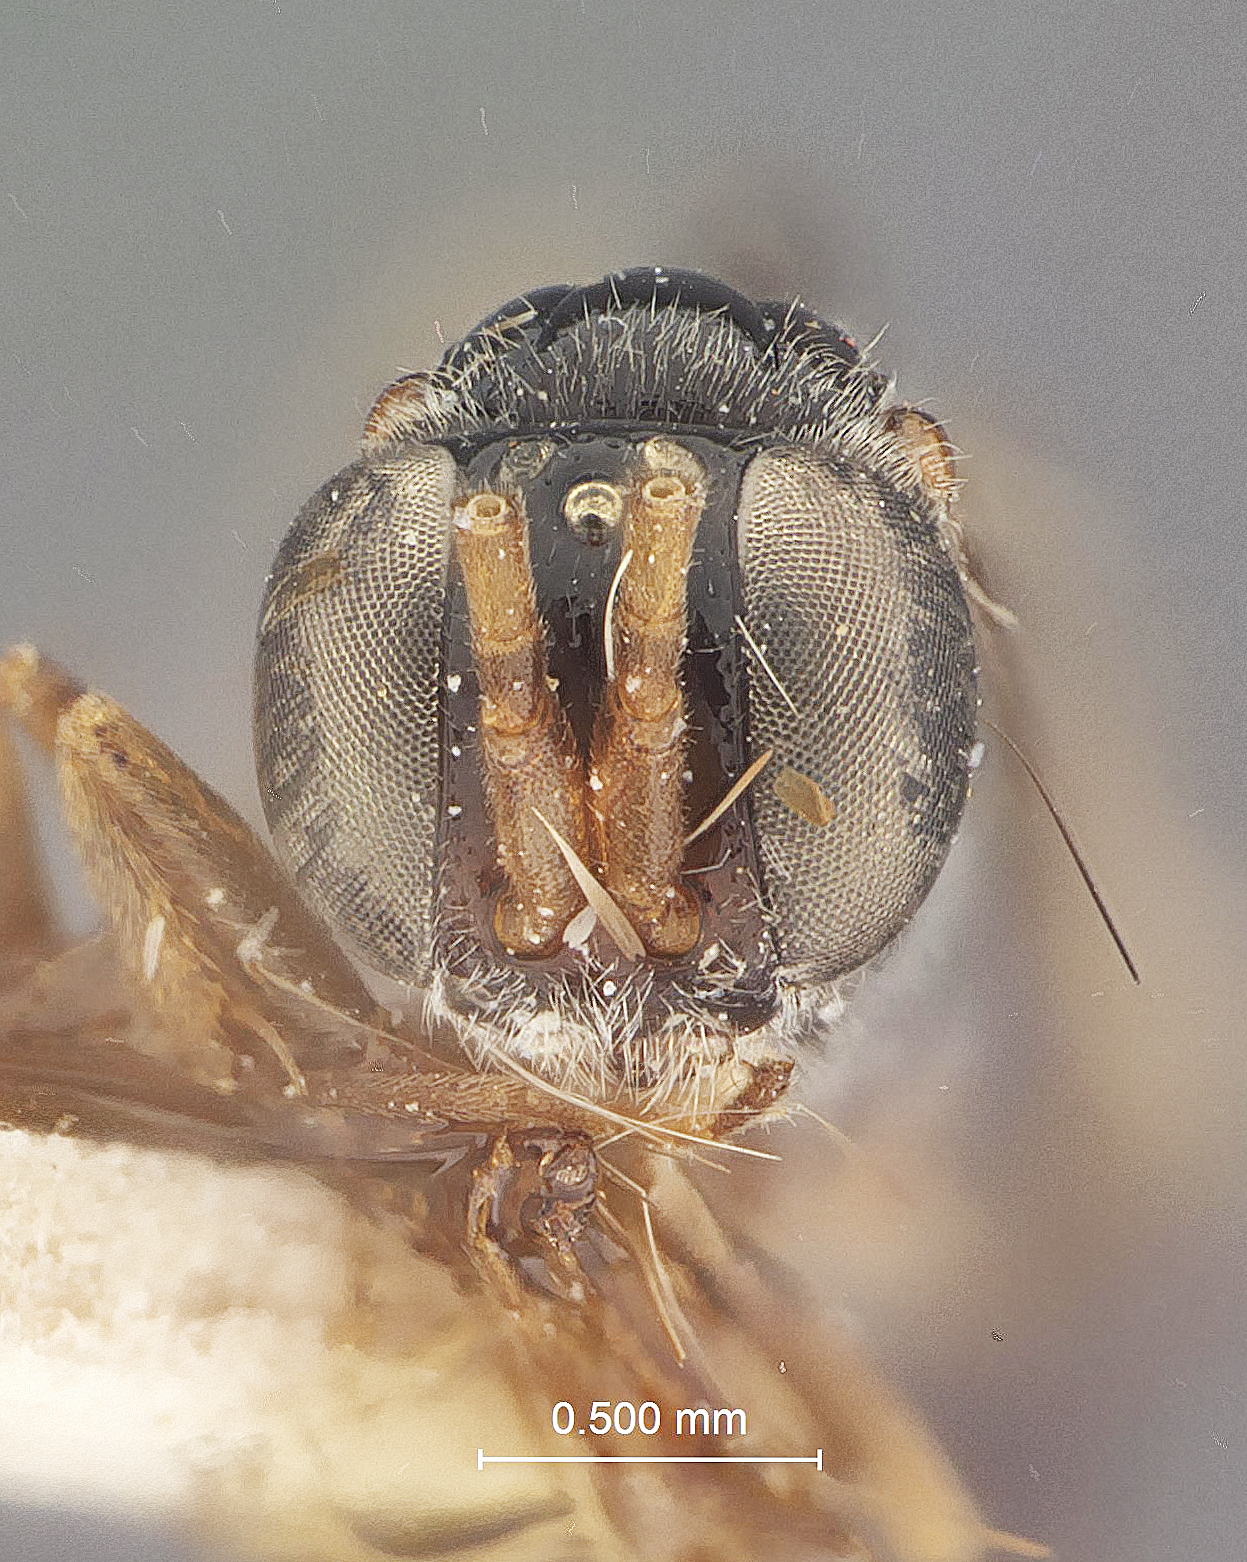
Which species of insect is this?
Hyptia trinidadensis
